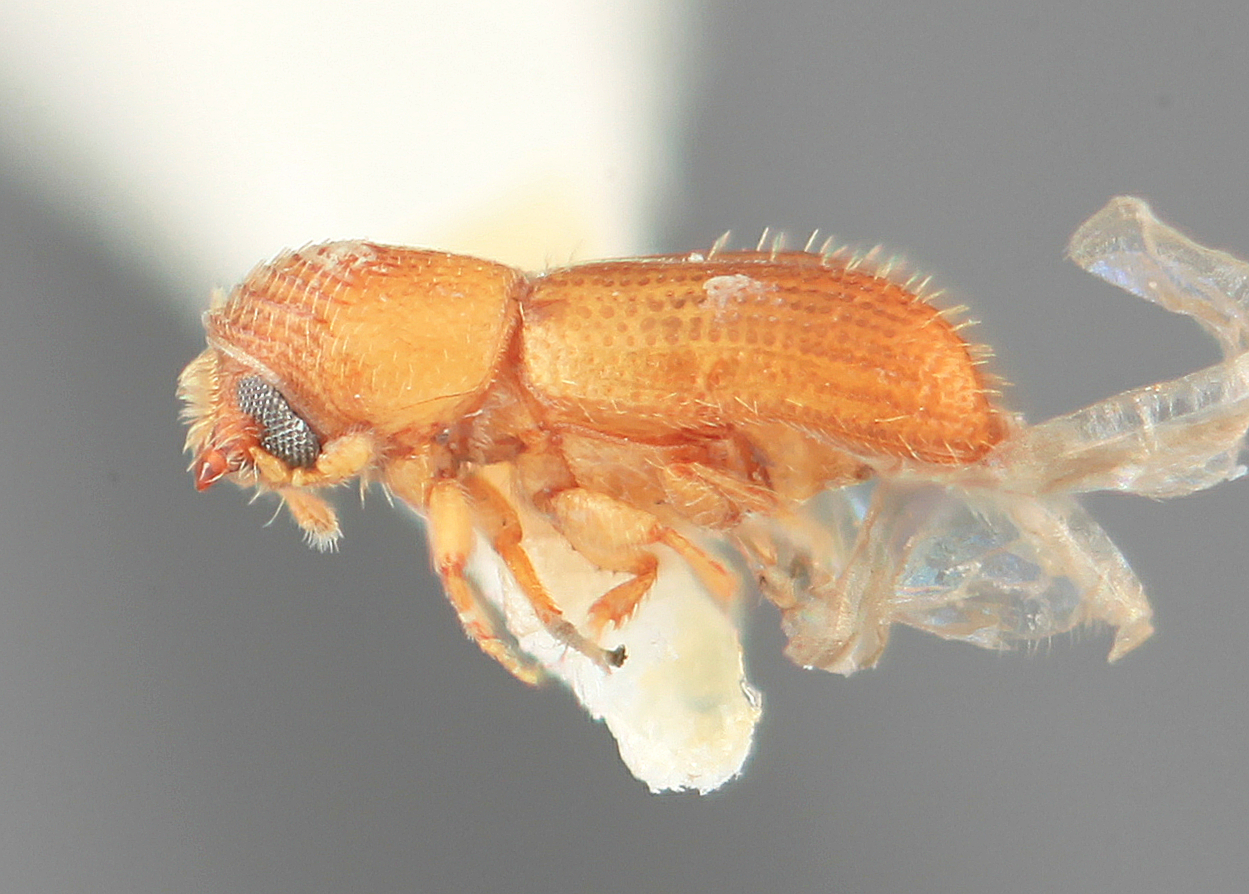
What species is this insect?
Pityophthorus galeritus
